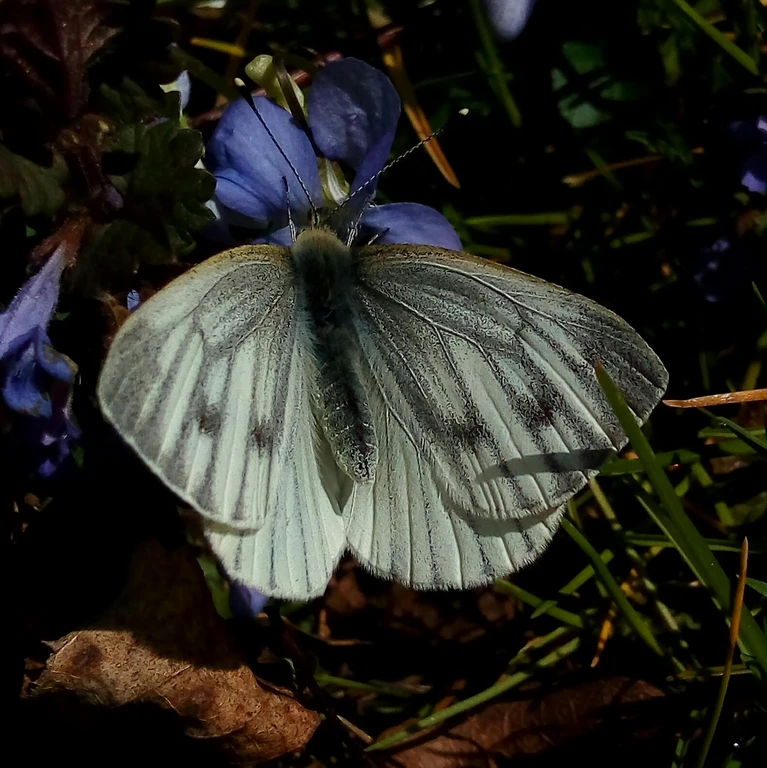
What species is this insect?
Pieris bryoniae
